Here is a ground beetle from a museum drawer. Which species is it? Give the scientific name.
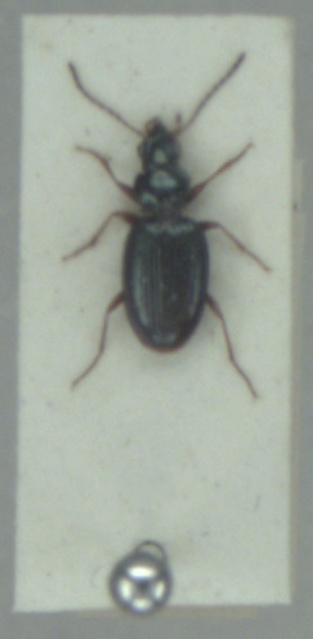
Bembidion deletum
